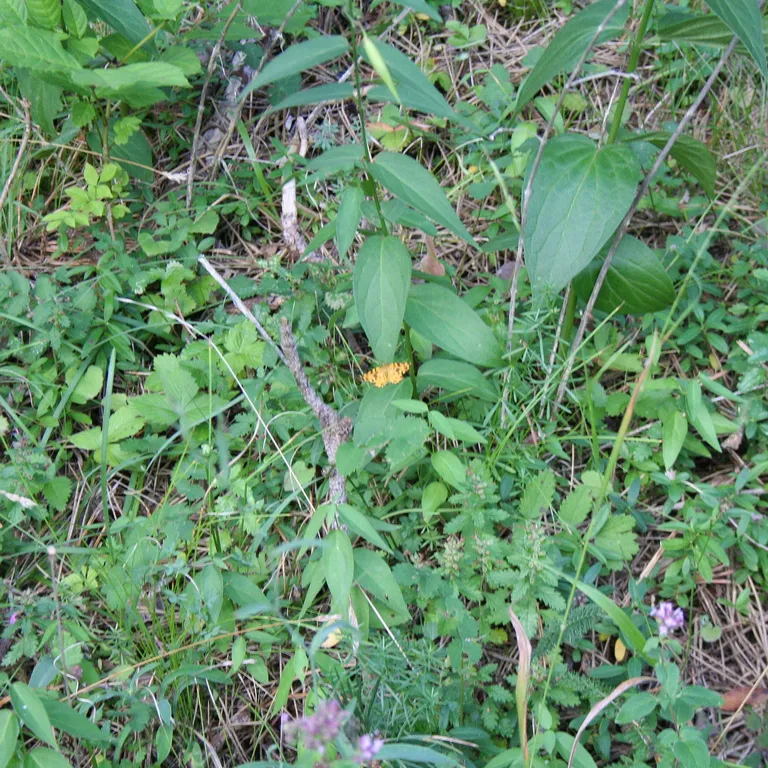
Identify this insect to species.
Pseudopanthera macularia
